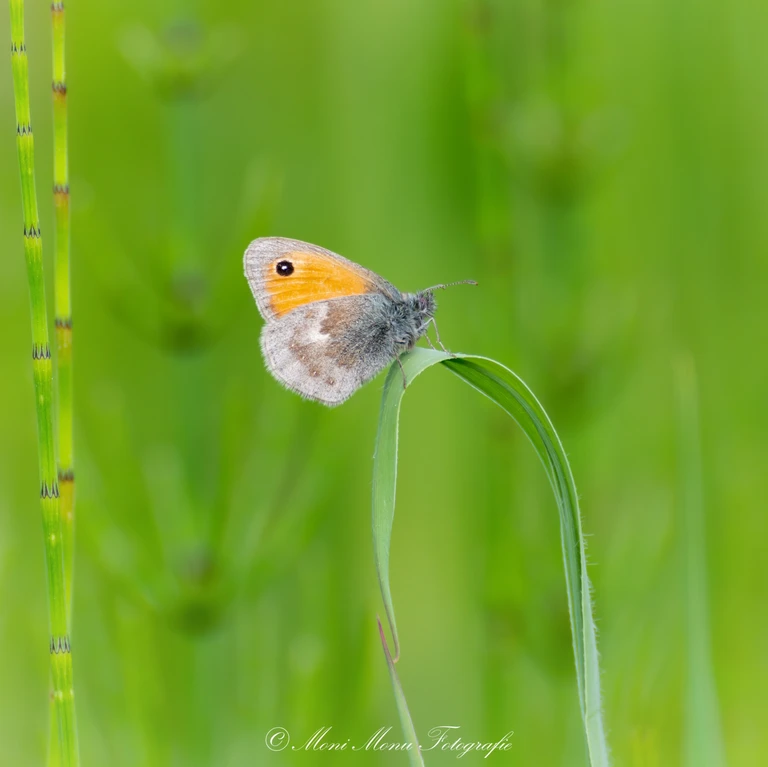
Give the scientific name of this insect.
Coenonympha pamphilus
